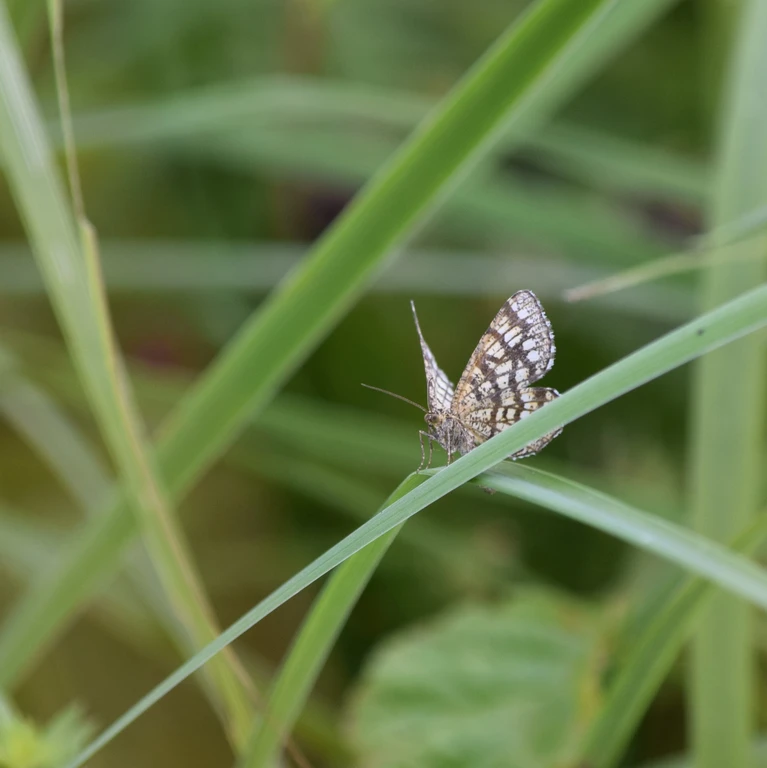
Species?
Chiasmia clathrata
